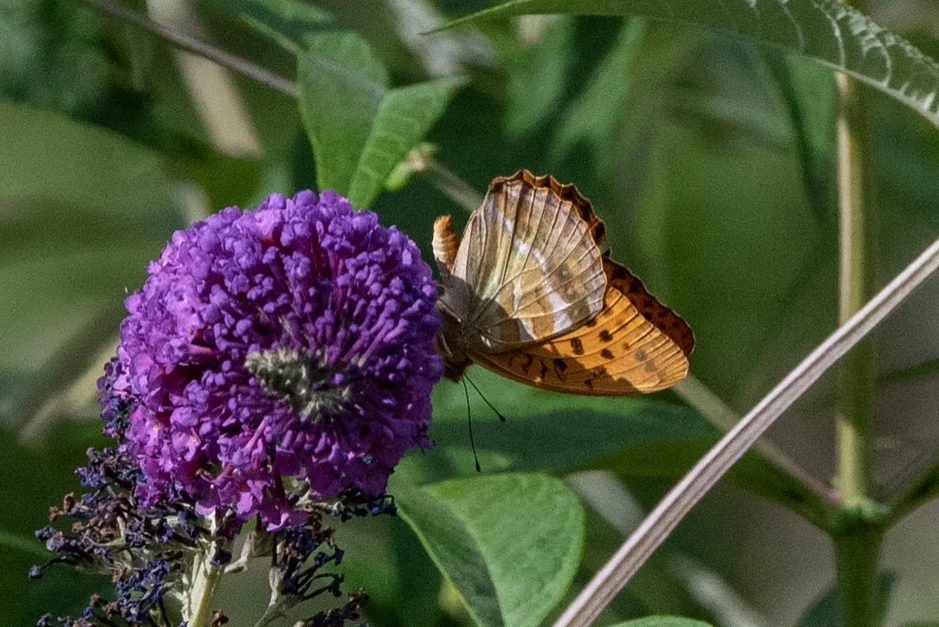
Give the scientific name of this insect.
Argynnis paphia
